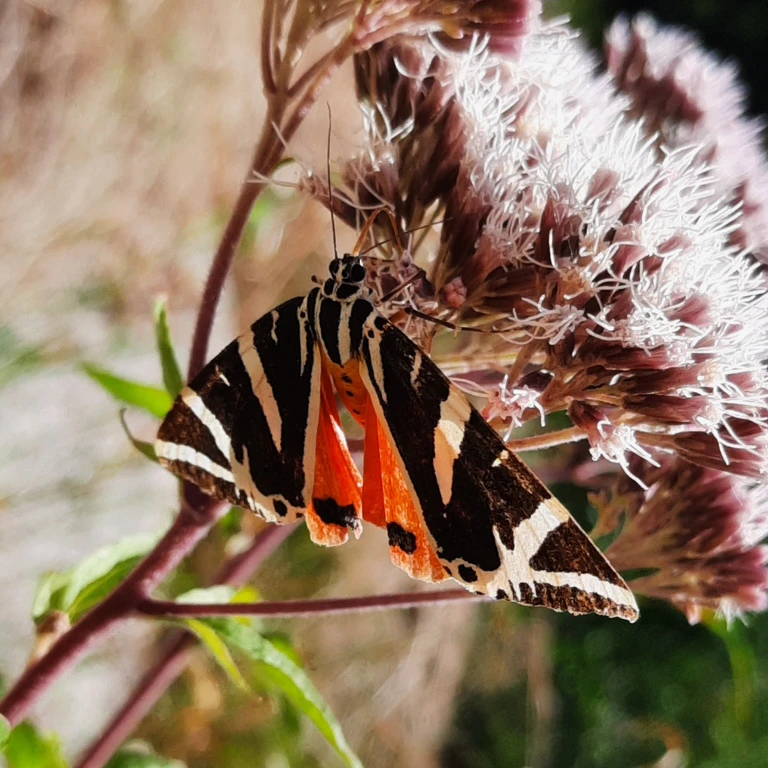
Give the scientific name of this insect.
Euplagia quadripunctaria
